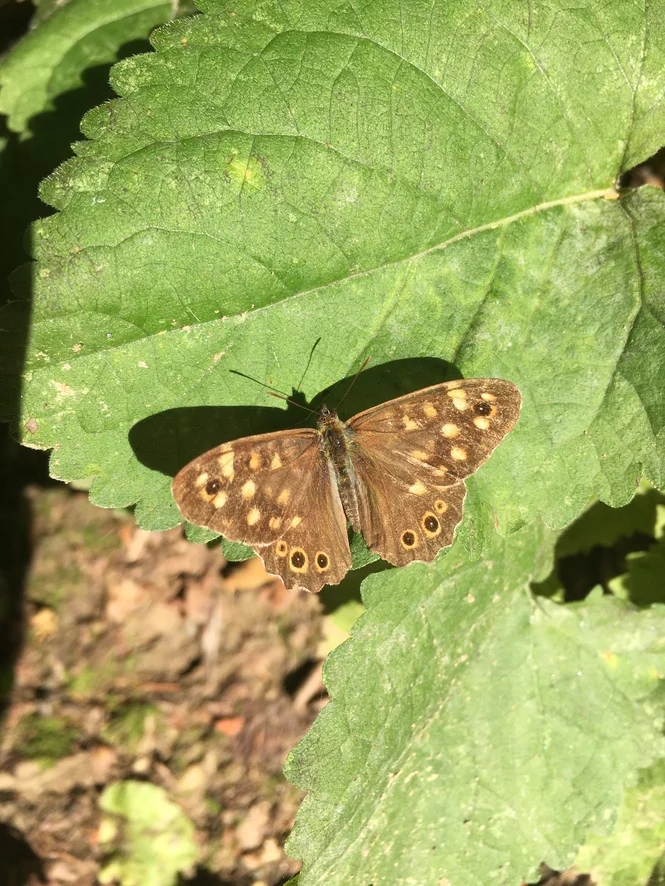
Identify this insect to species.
Pararge aegeria
